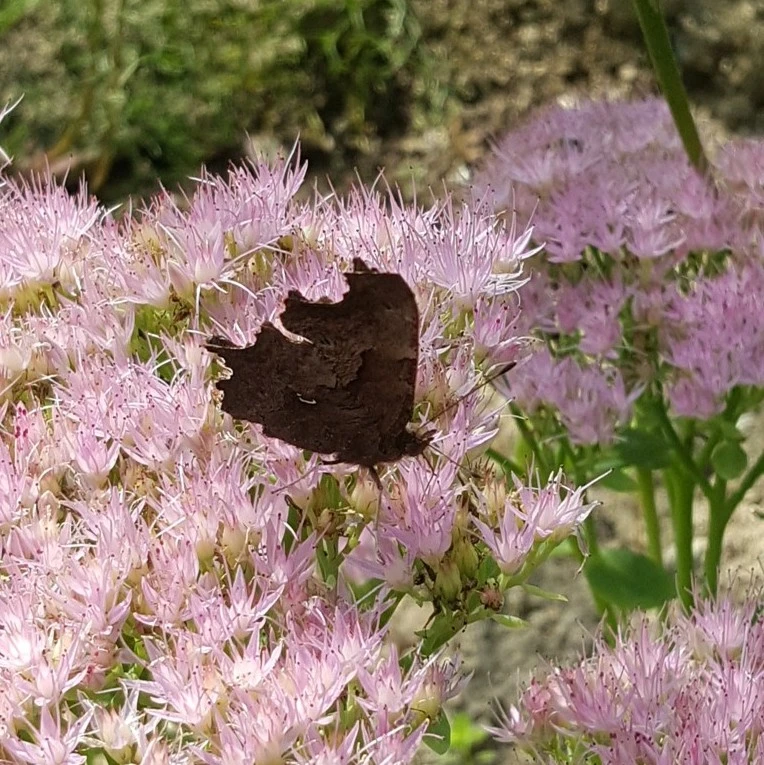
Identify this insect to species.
Polygonia c-album
